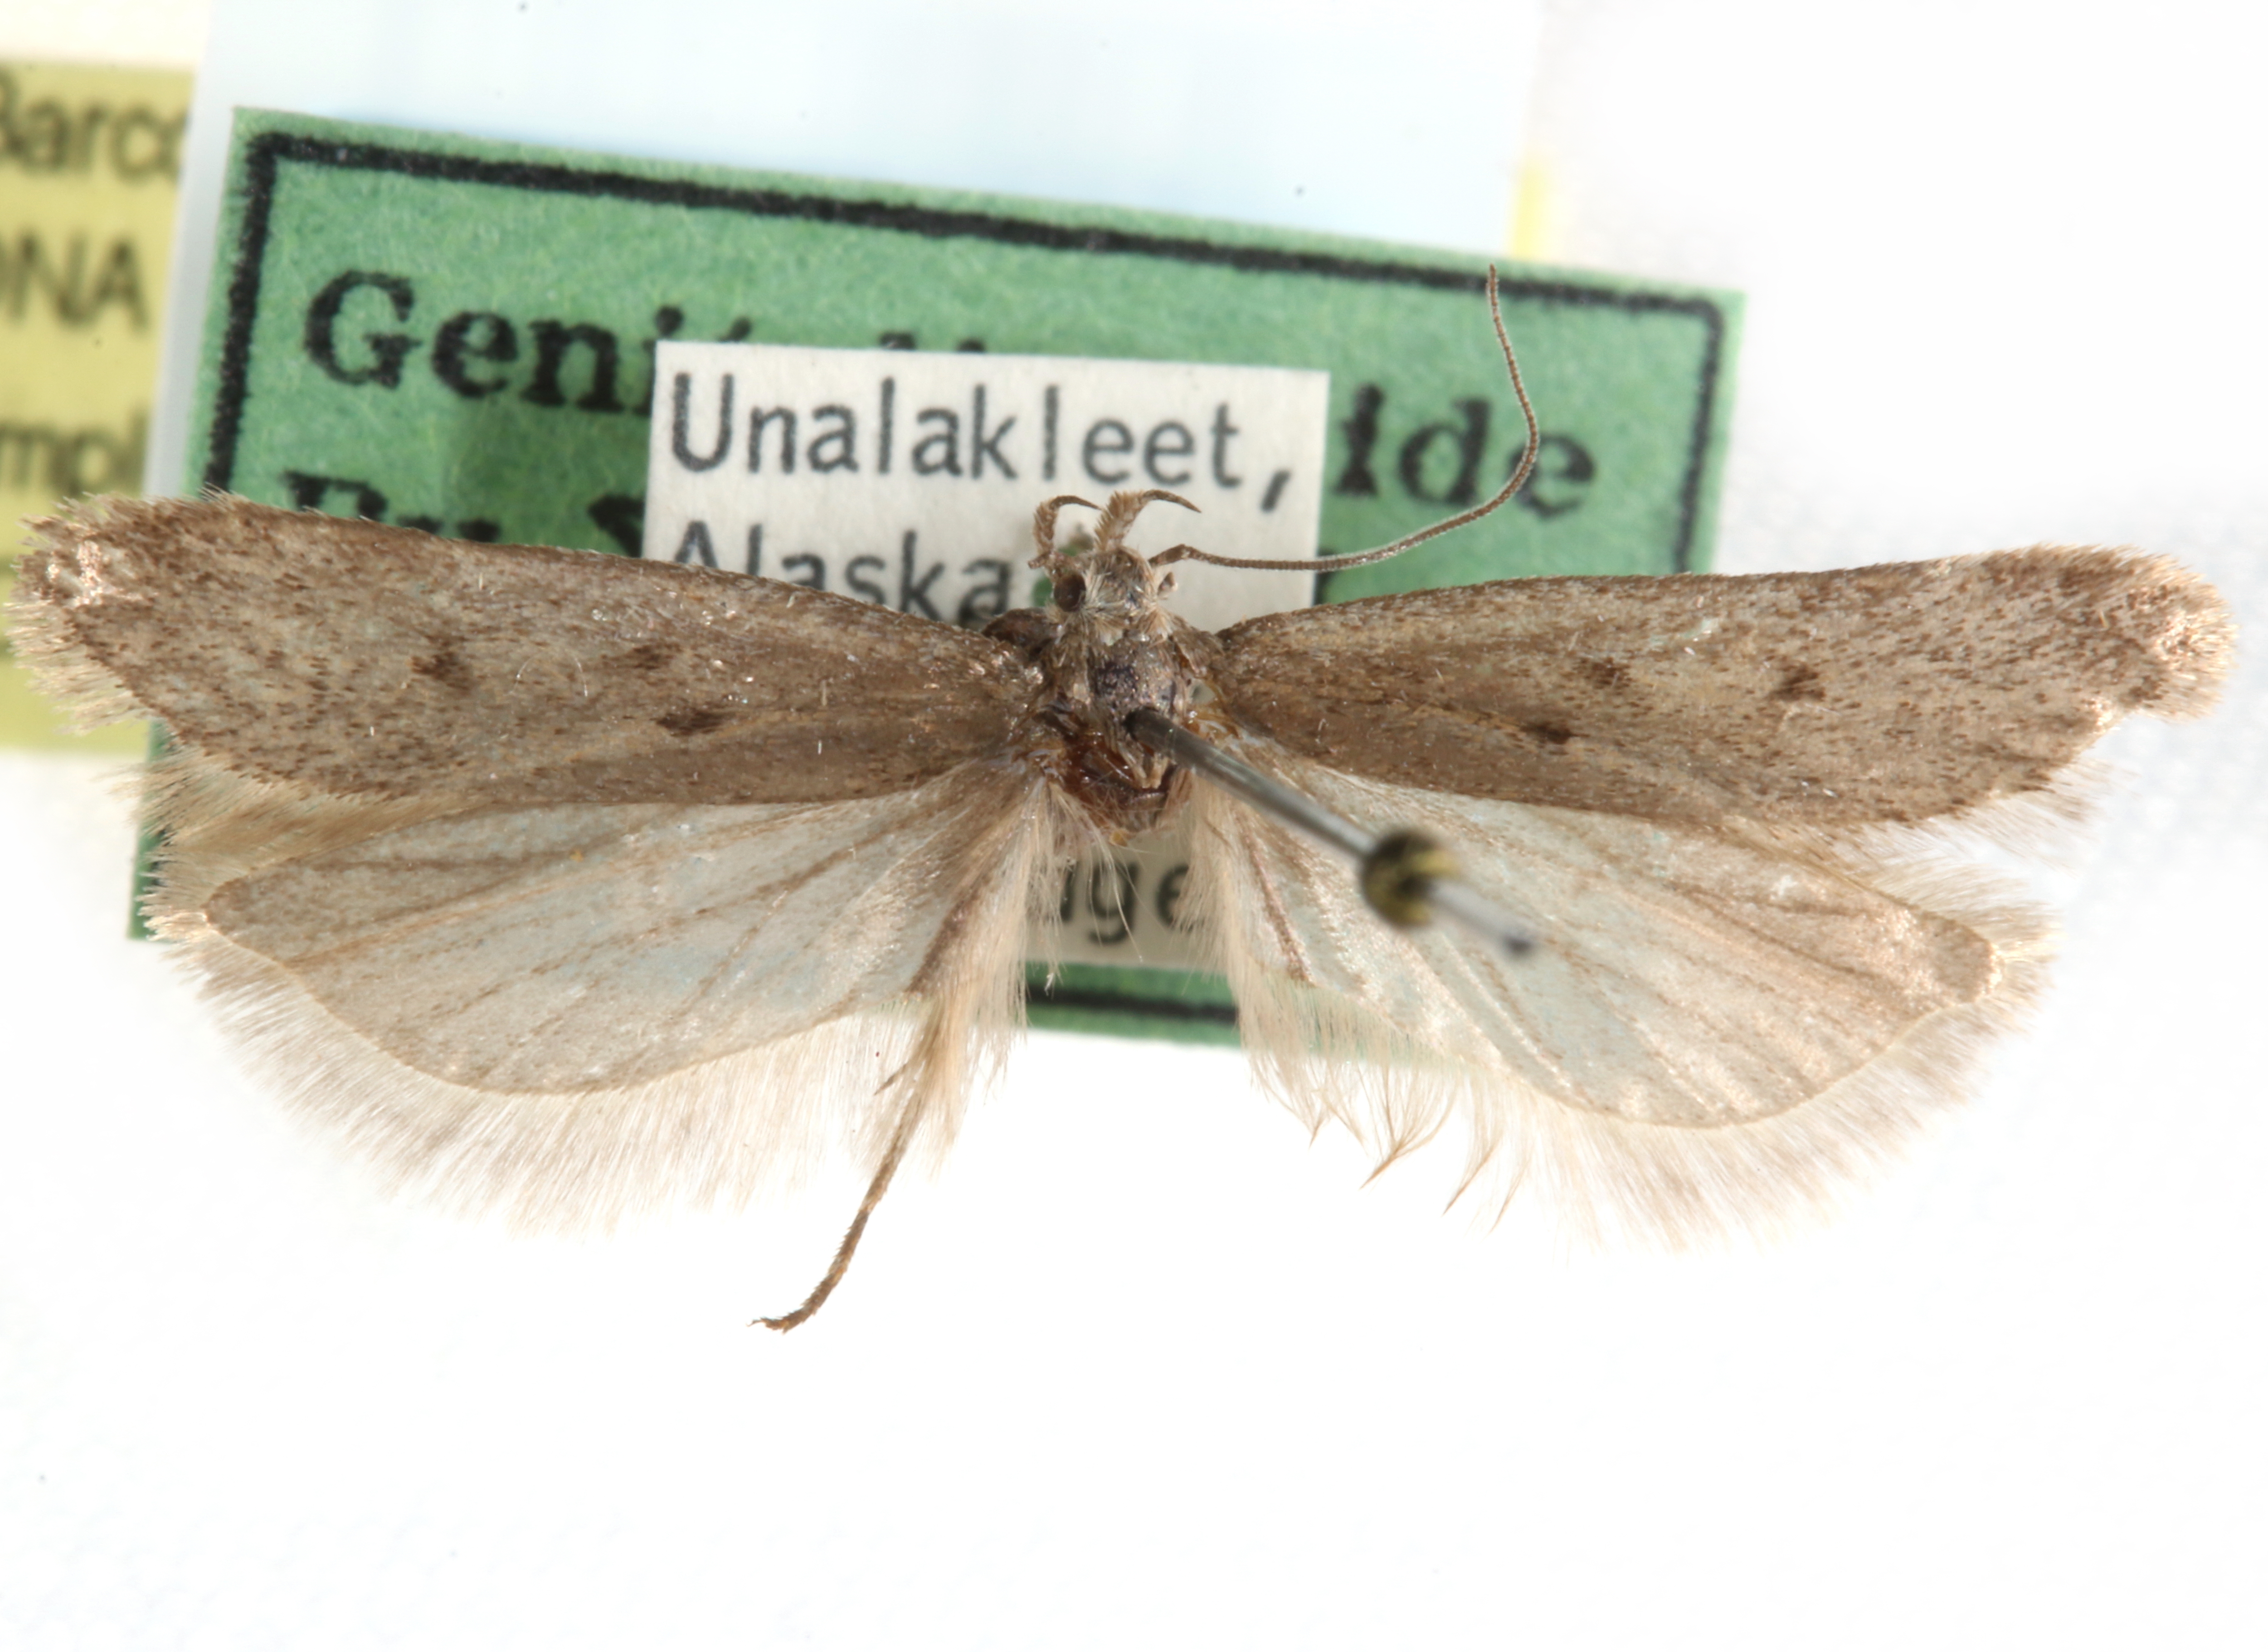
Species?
Chionodes dolo
